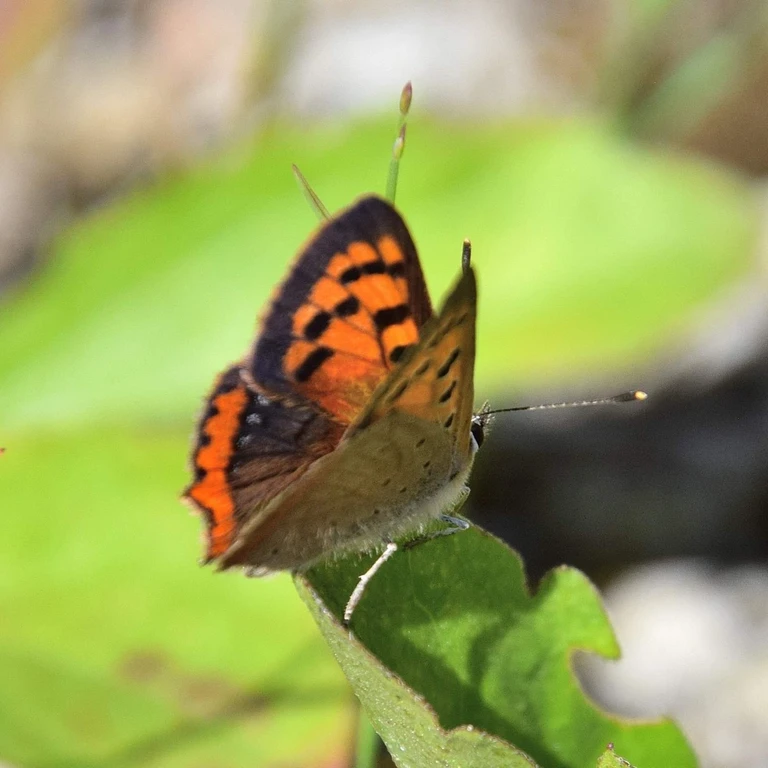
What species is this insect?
Lycaena phlaeas
